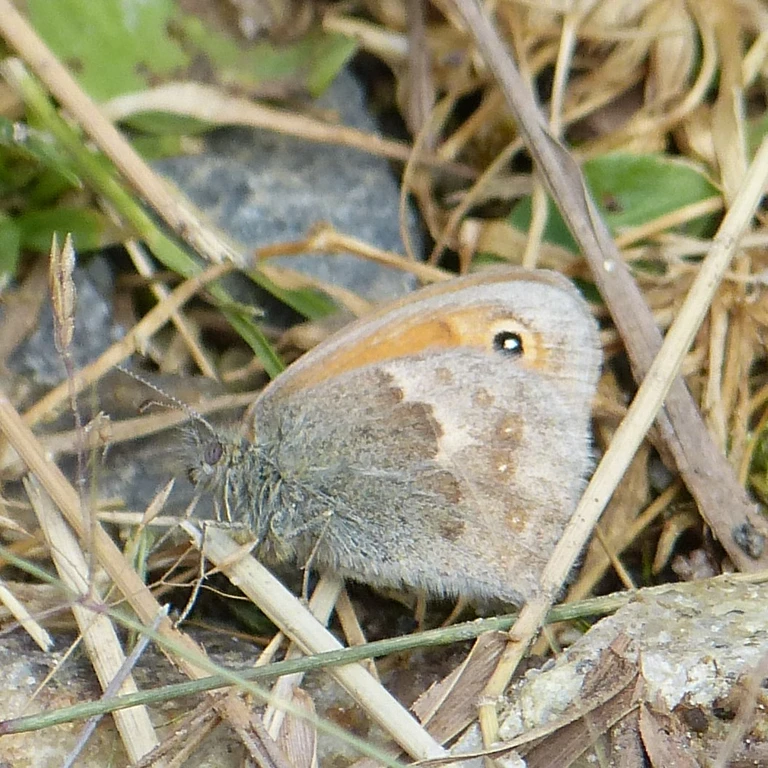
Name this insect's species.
Coenonympha pamphilus
